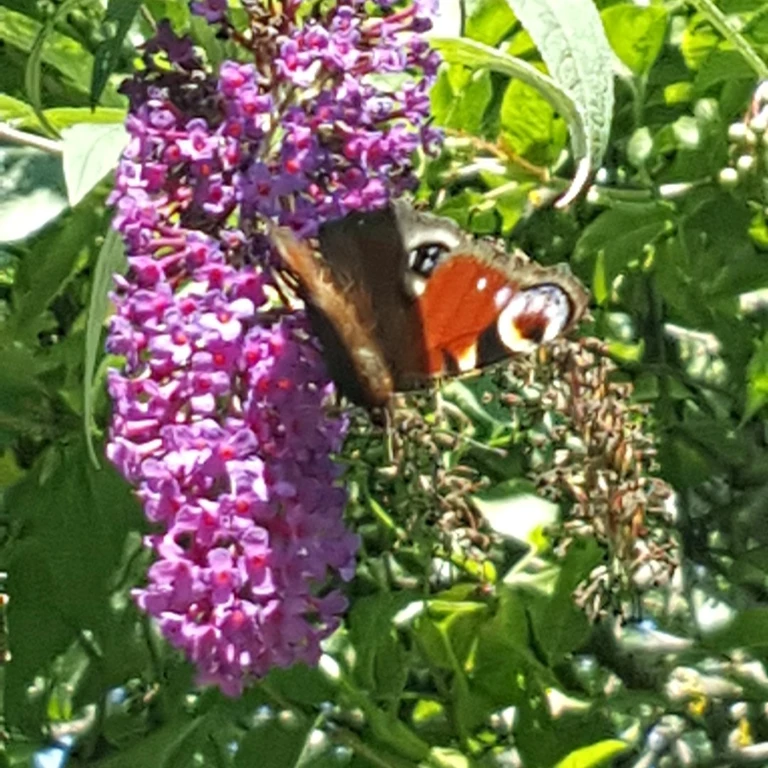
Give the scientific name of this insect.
Aglais io
